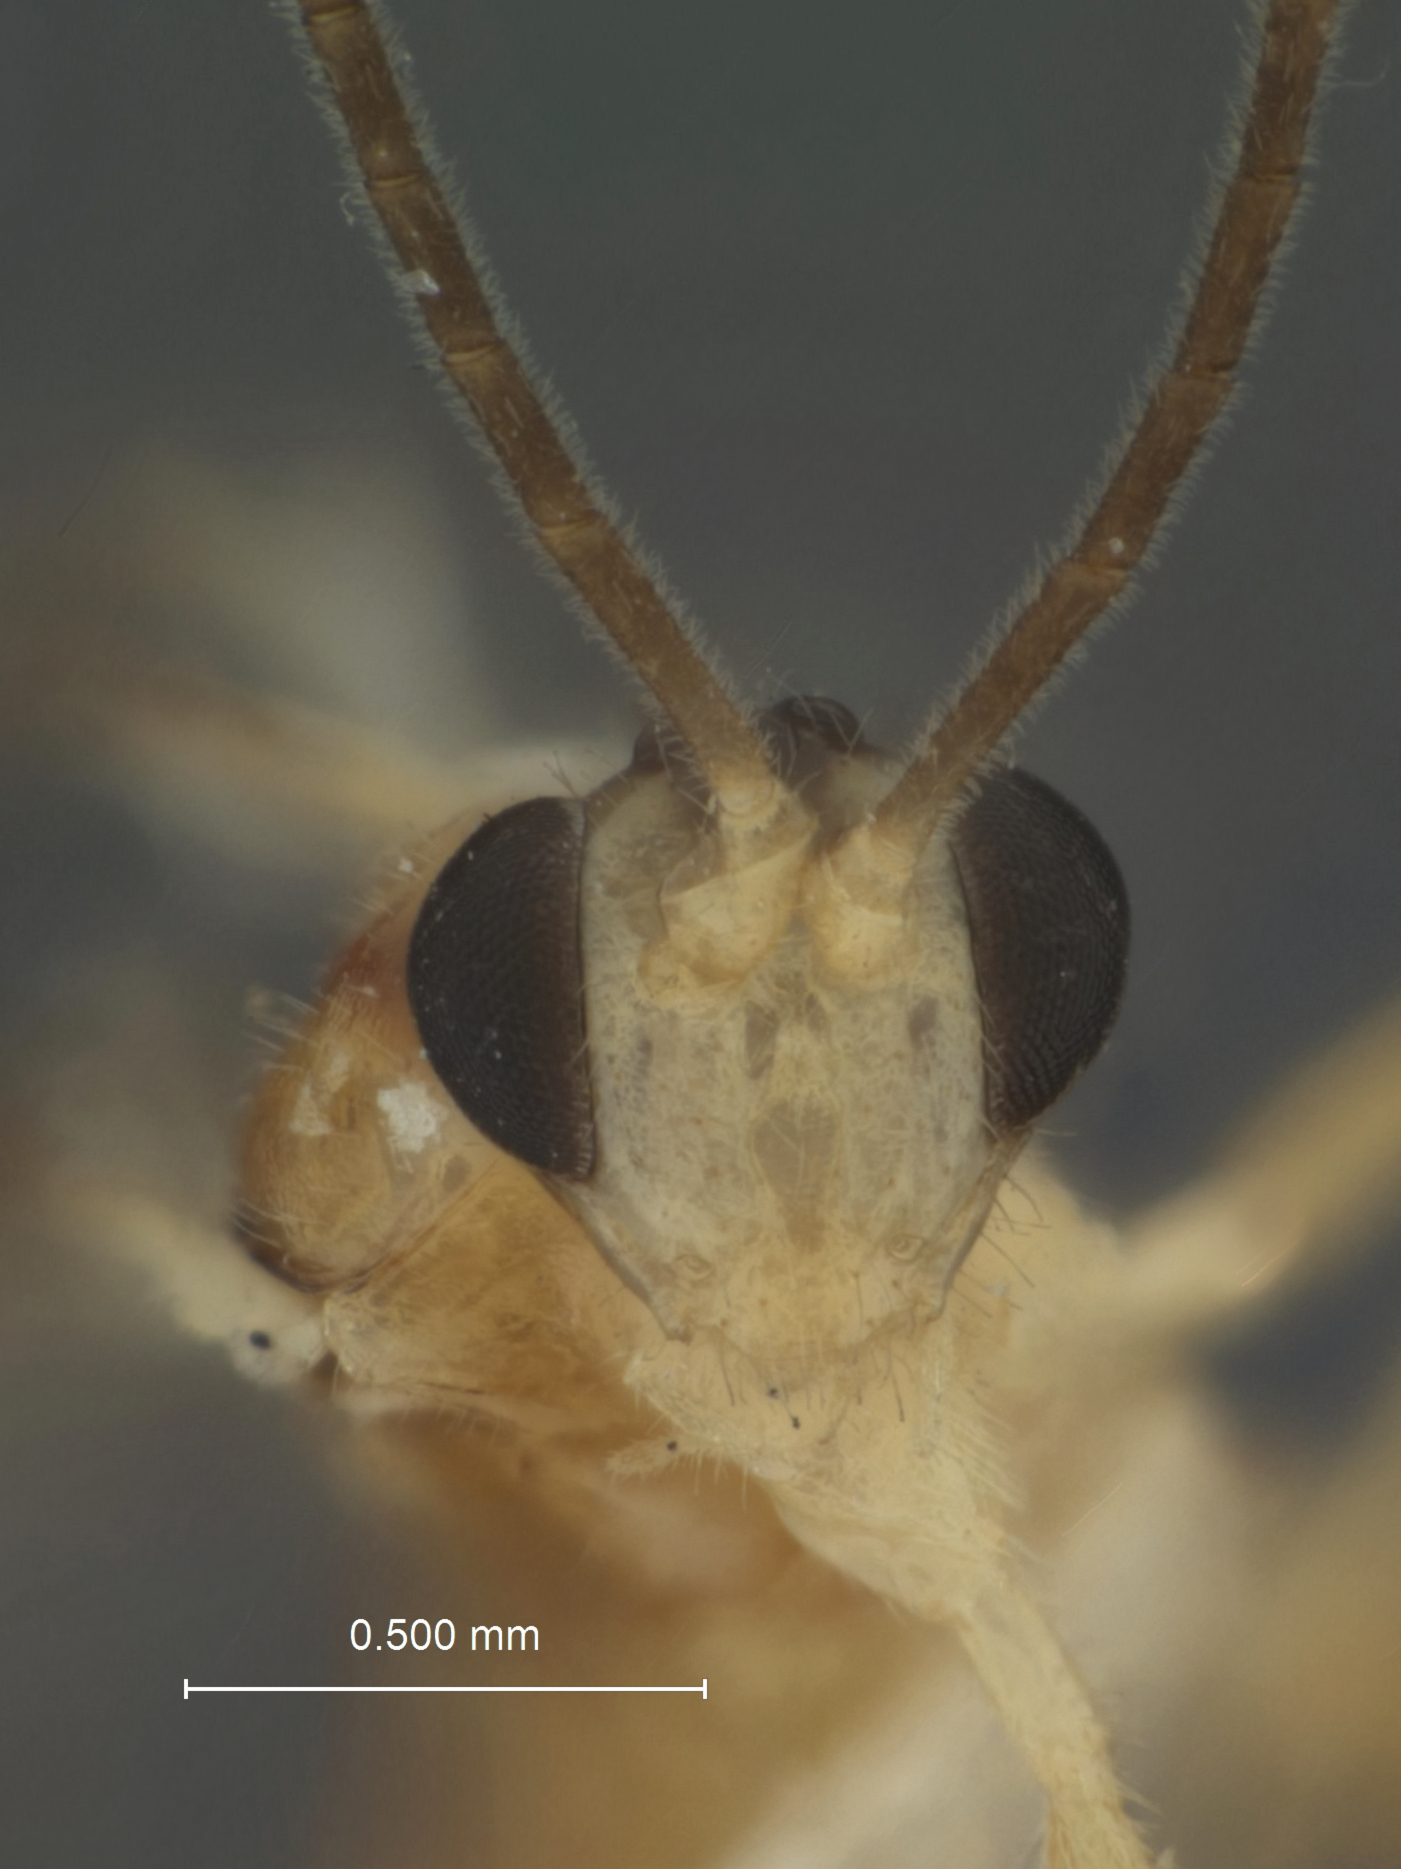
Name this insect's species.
Spanotecnus caseyi
